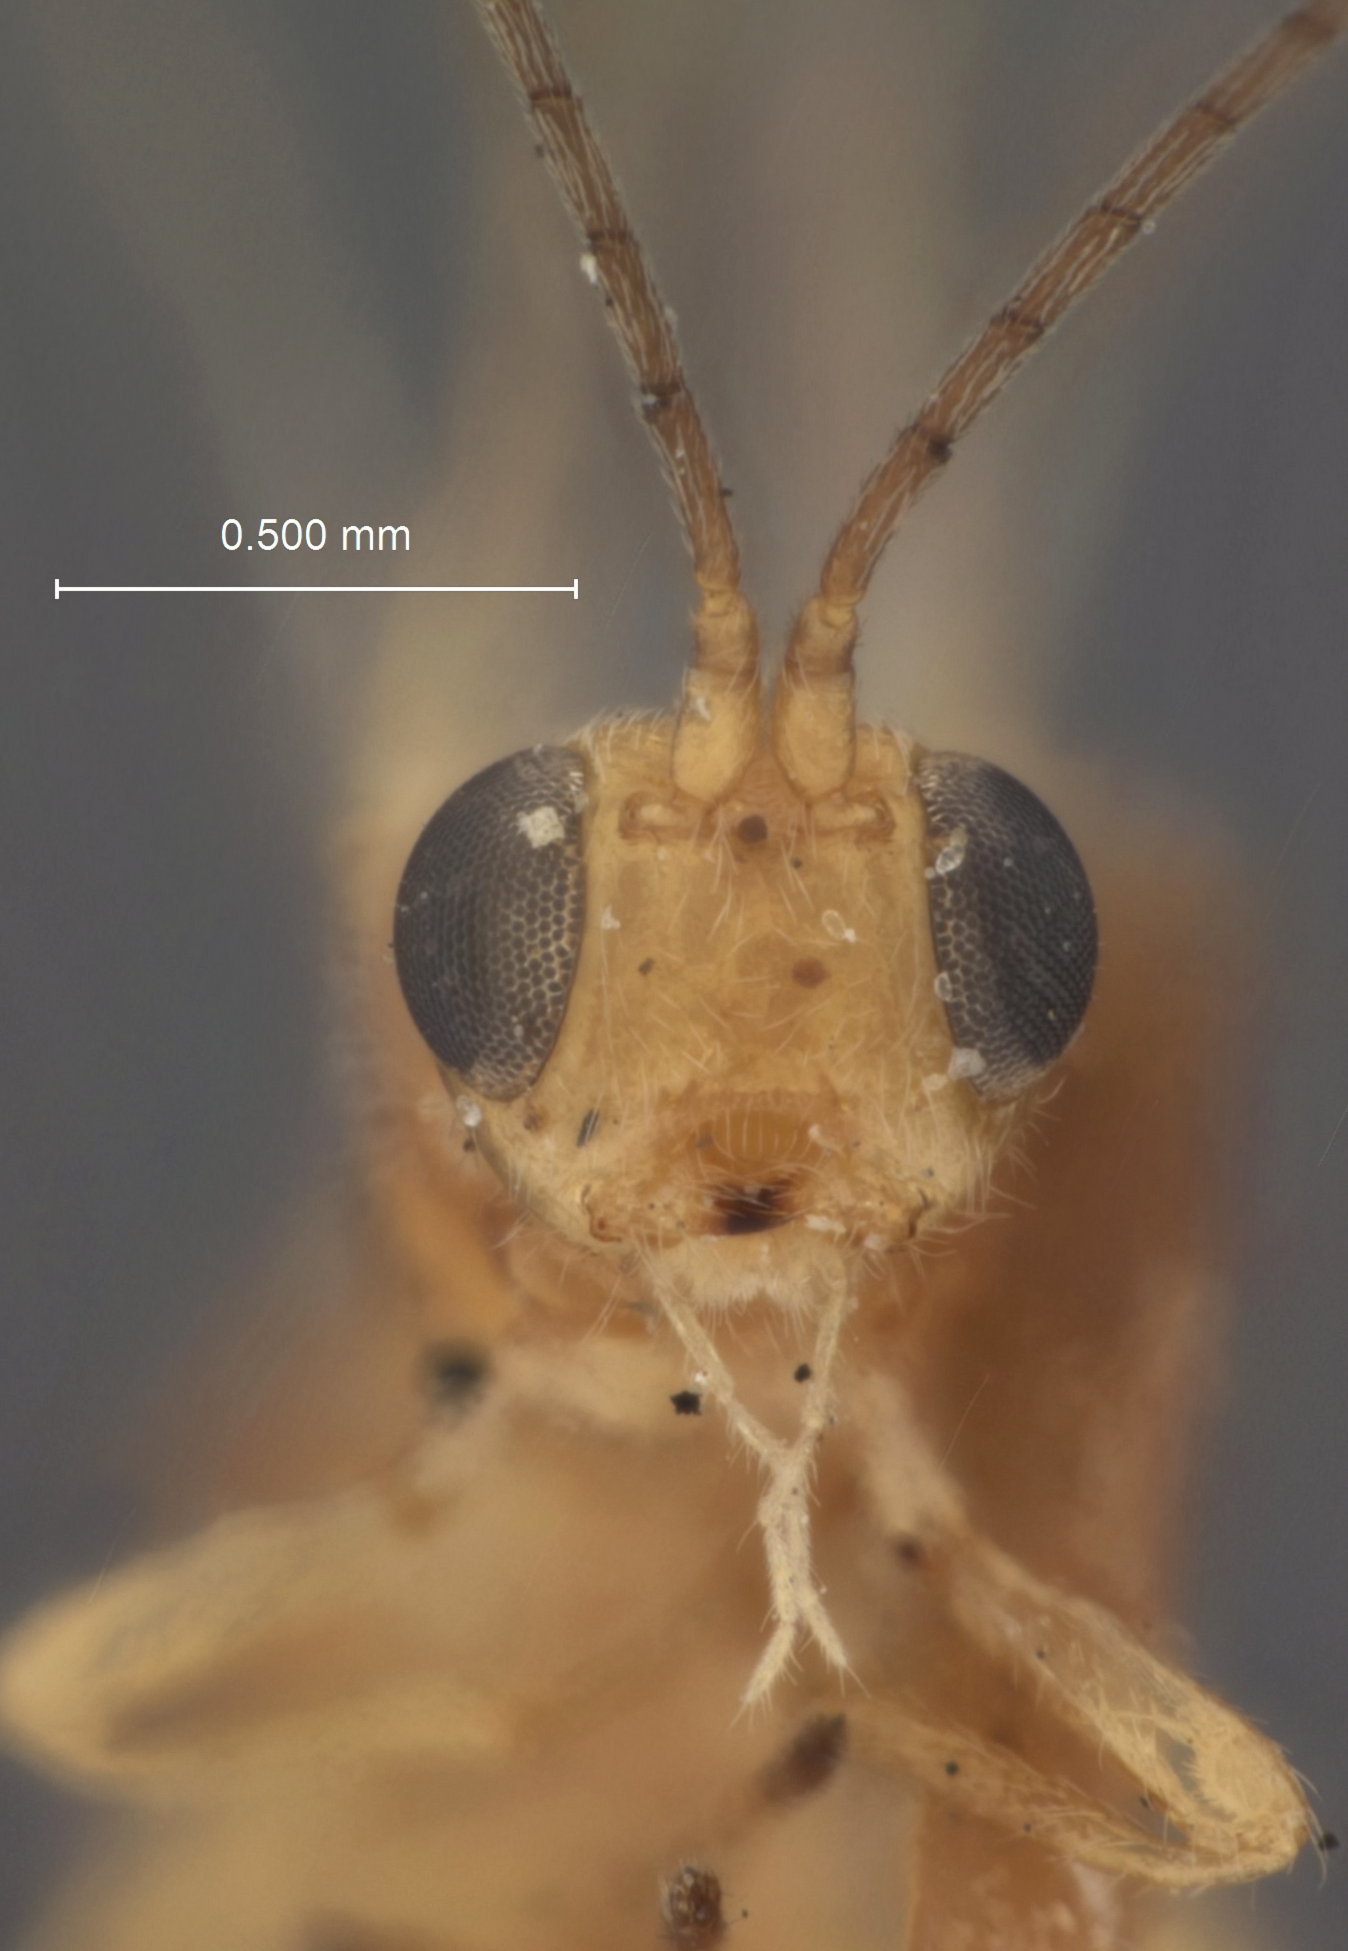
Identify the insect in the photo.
Heterospilus etiellae
